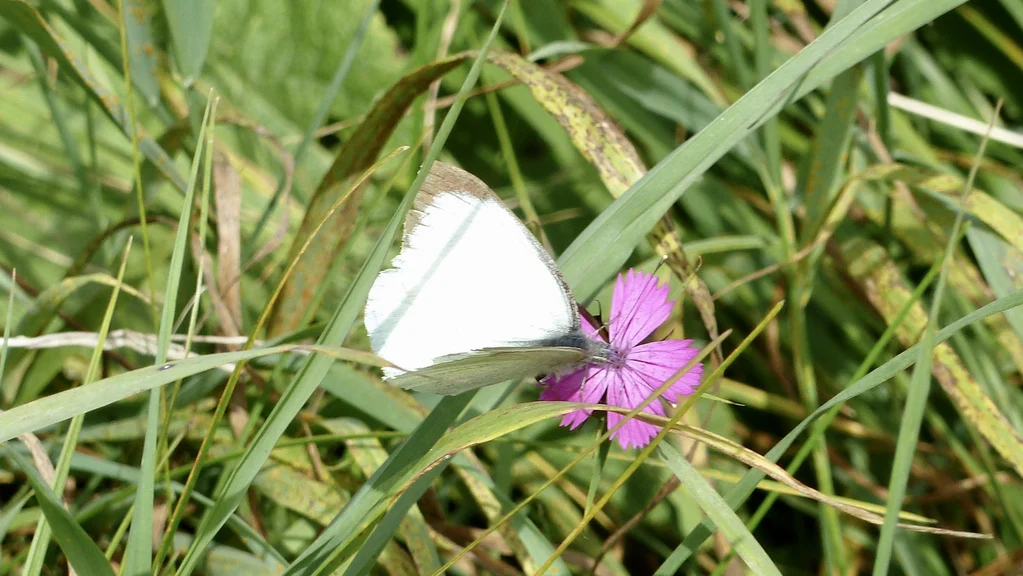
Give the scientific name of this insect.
Pieris brassicae
